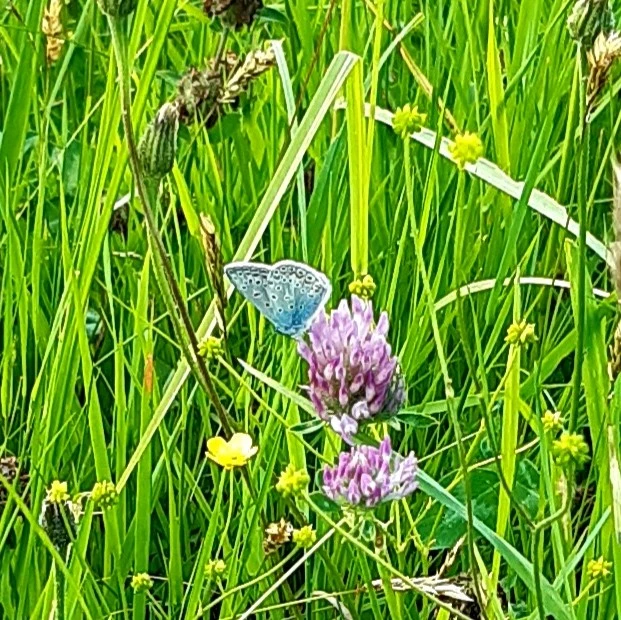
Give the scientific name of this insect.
Polyommatus icarus
